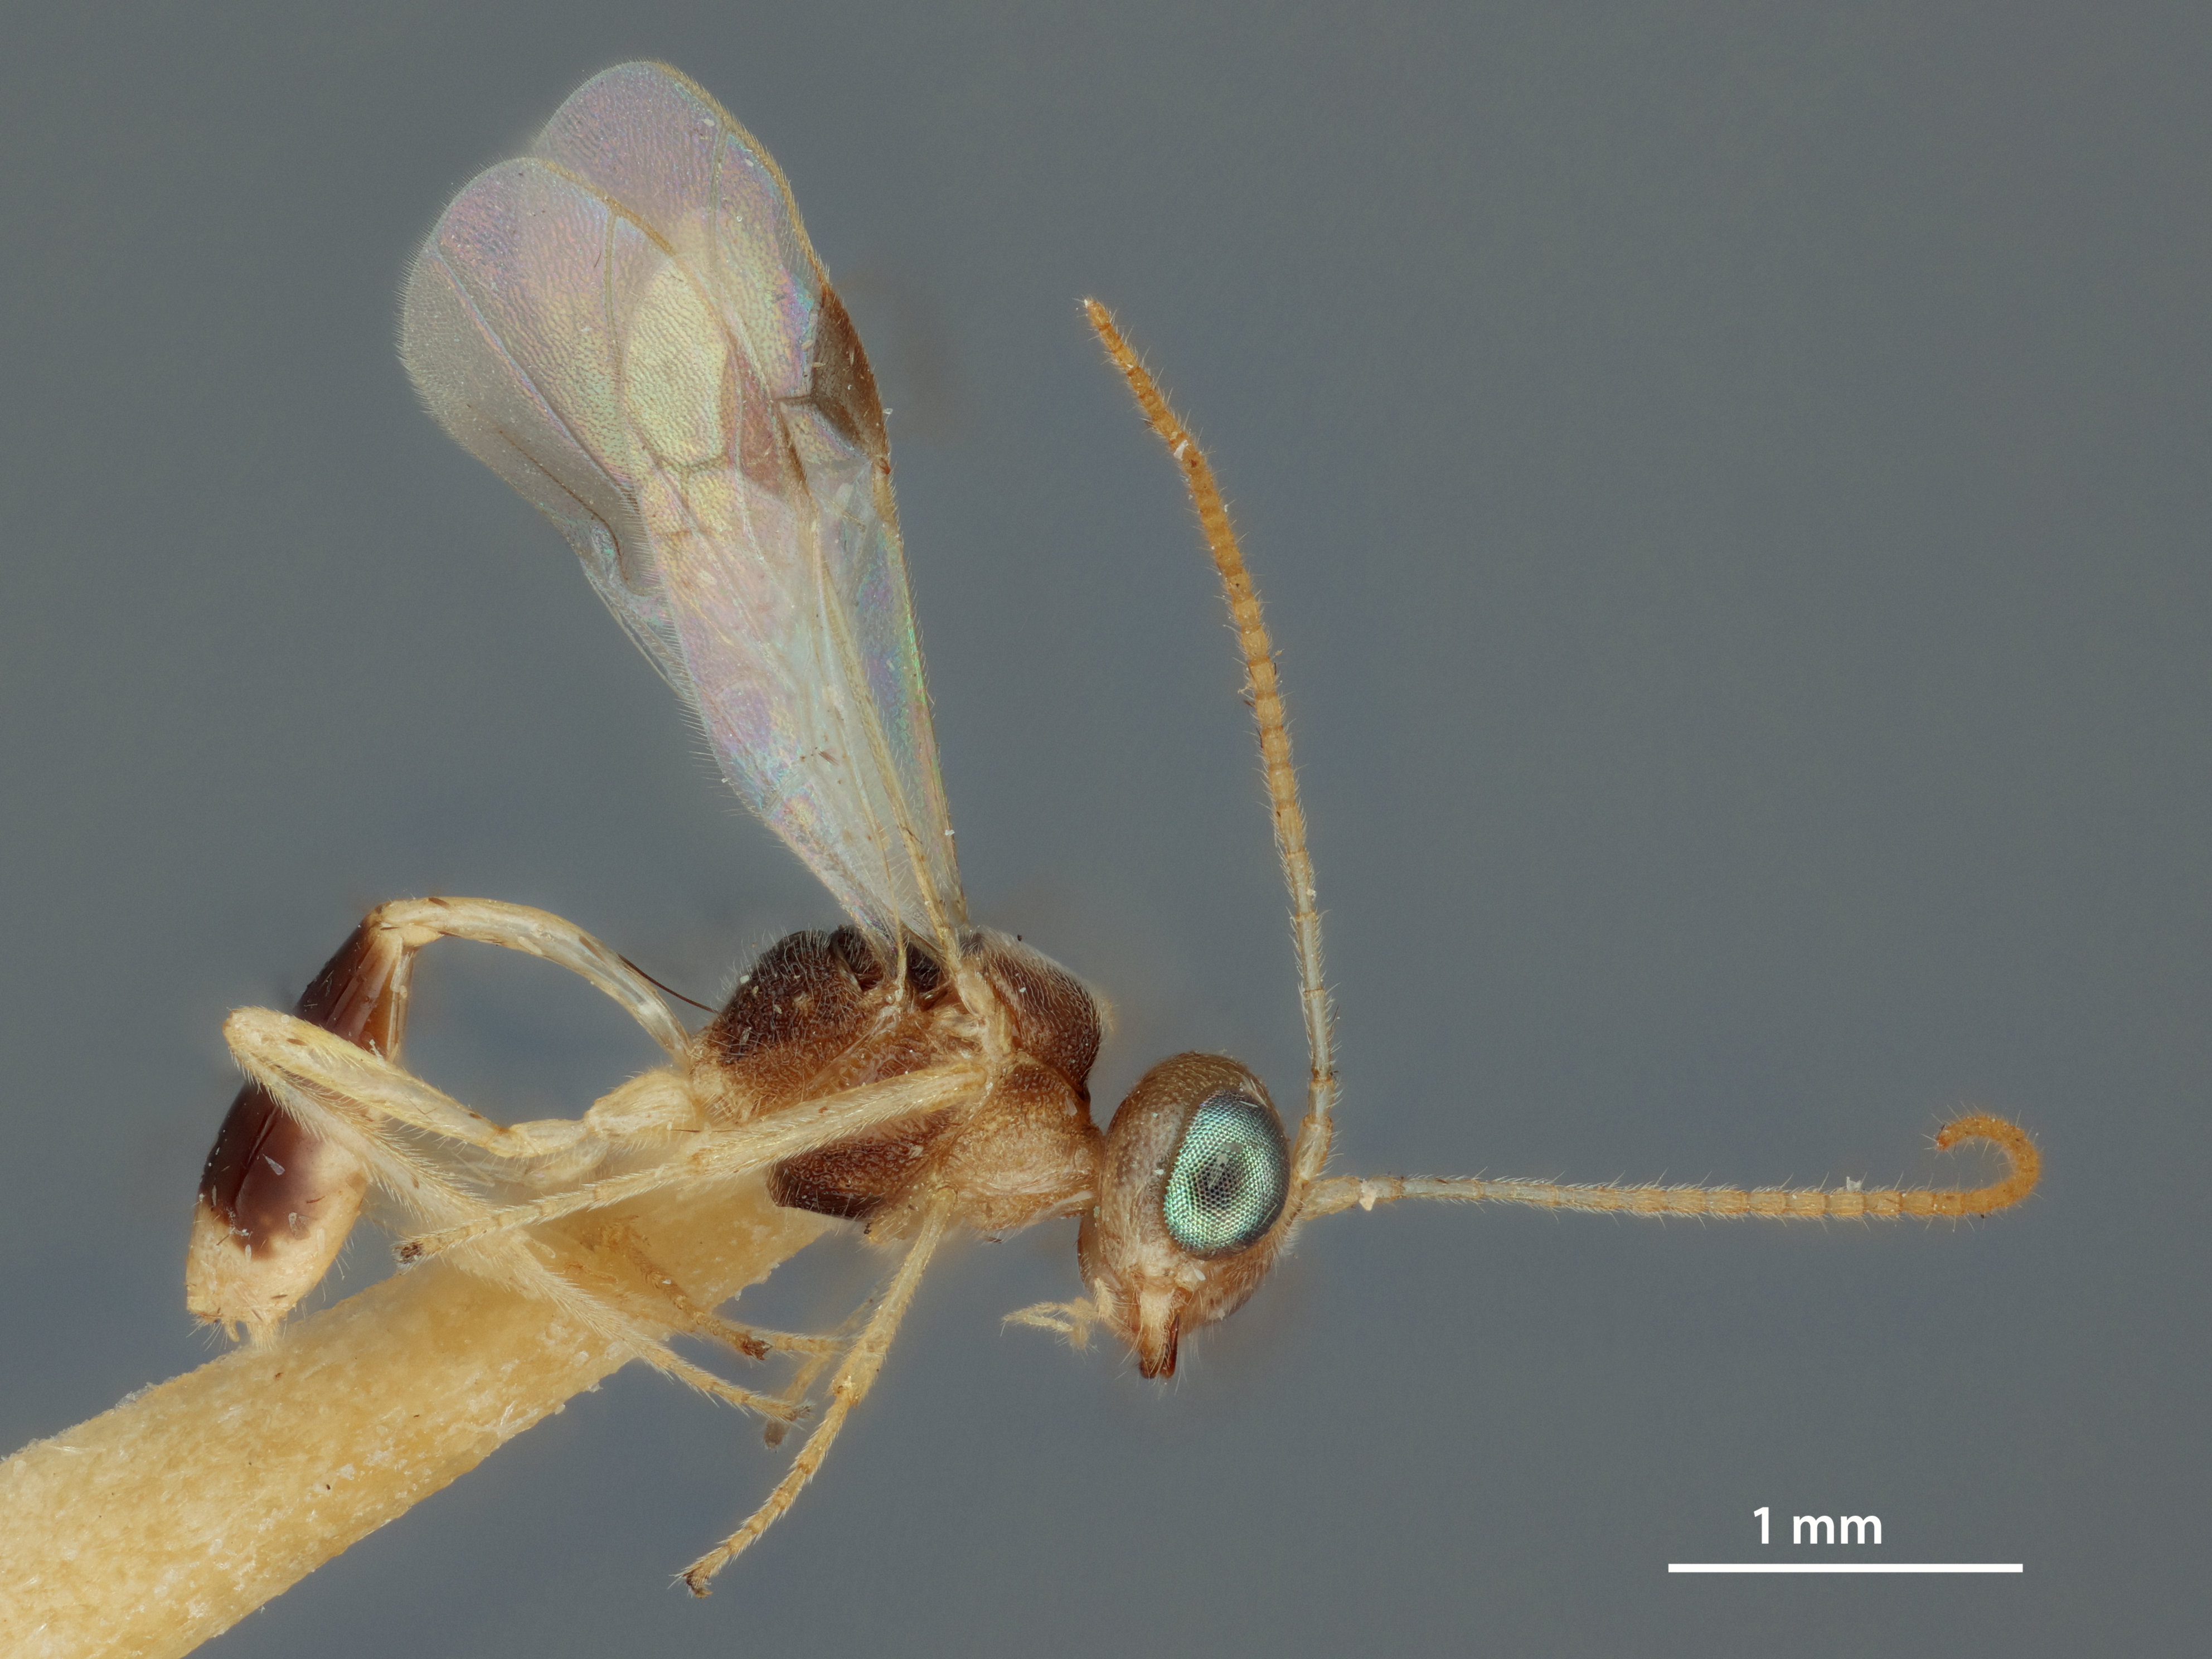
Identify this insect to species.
Chrysopophthorus caribbeanus
